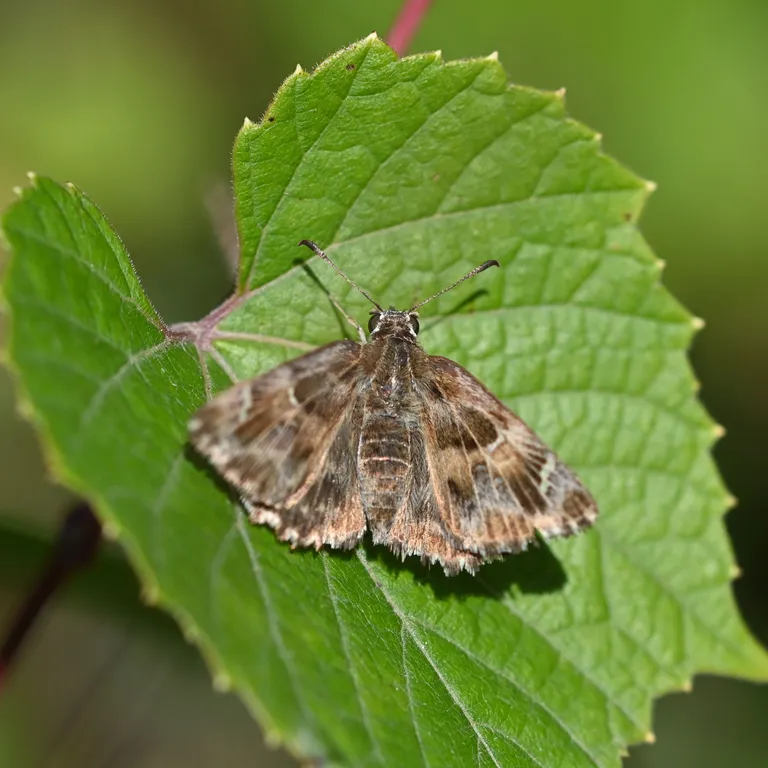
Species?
Carcharodus alceae
